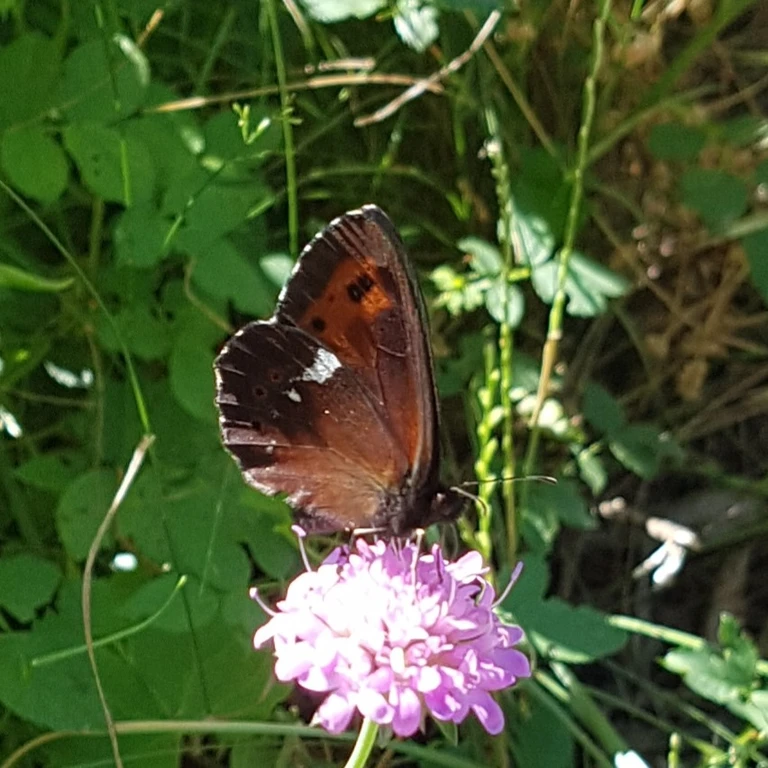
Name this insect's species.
Erebia ligea
